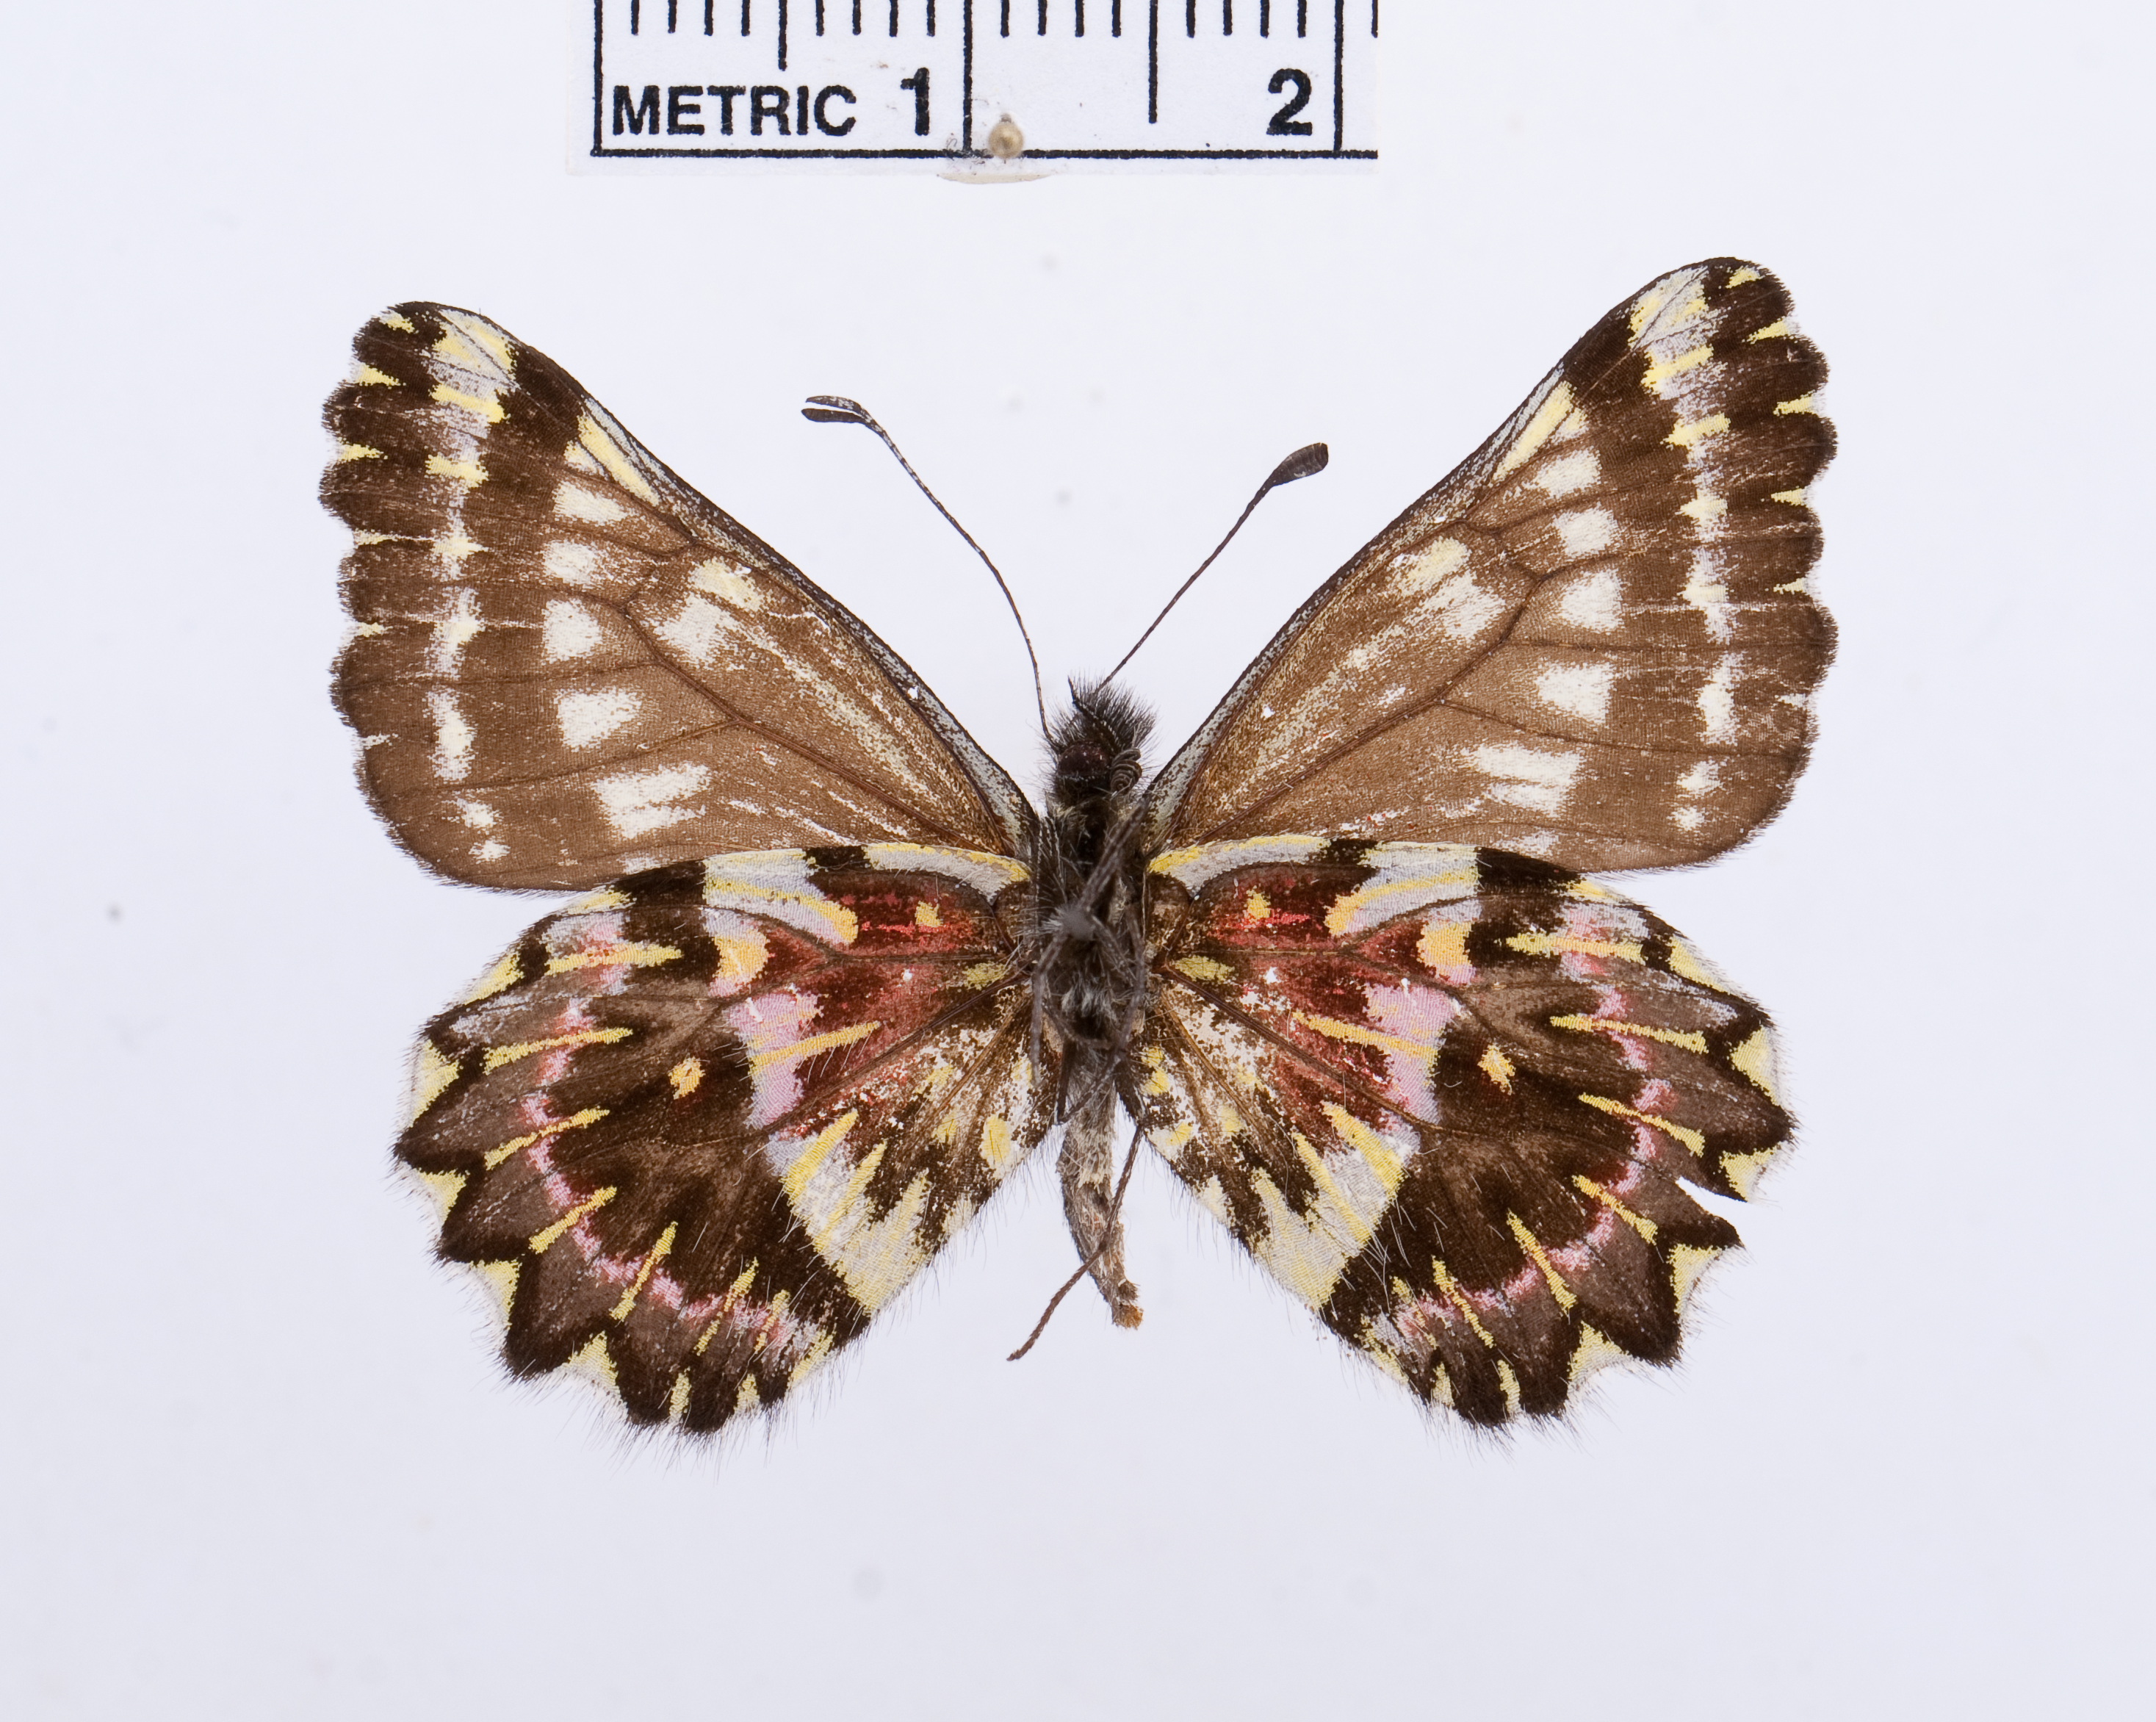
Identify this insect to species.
Catasticta uricoecheae
